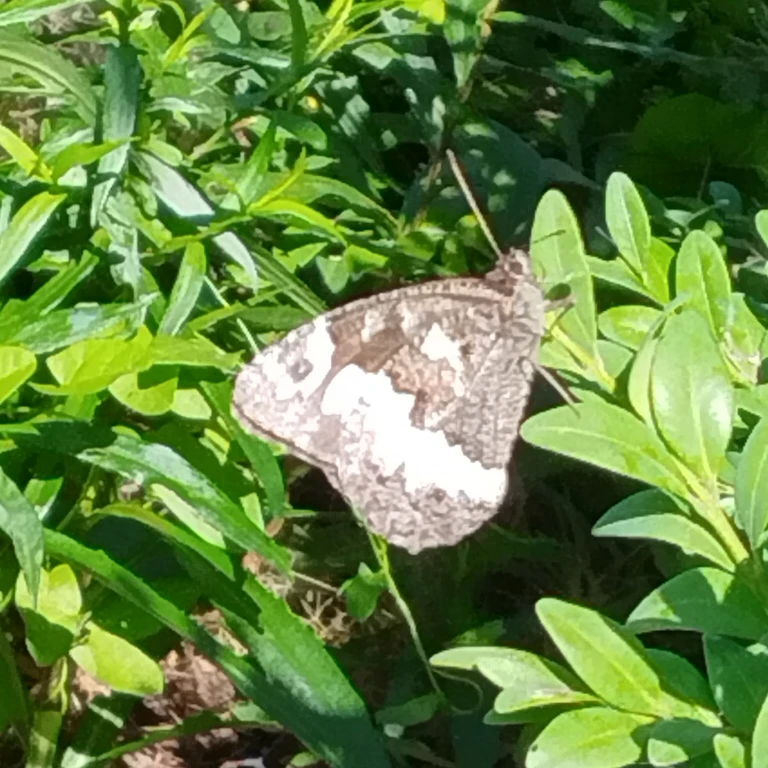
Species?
Brintesia circe
